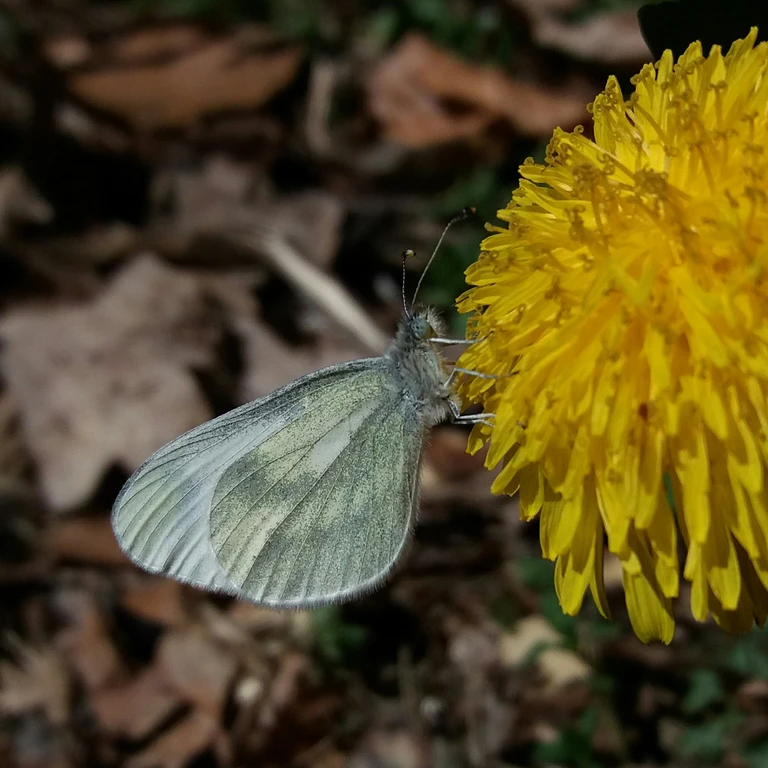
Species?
Leptidea sinapis/juvernica
